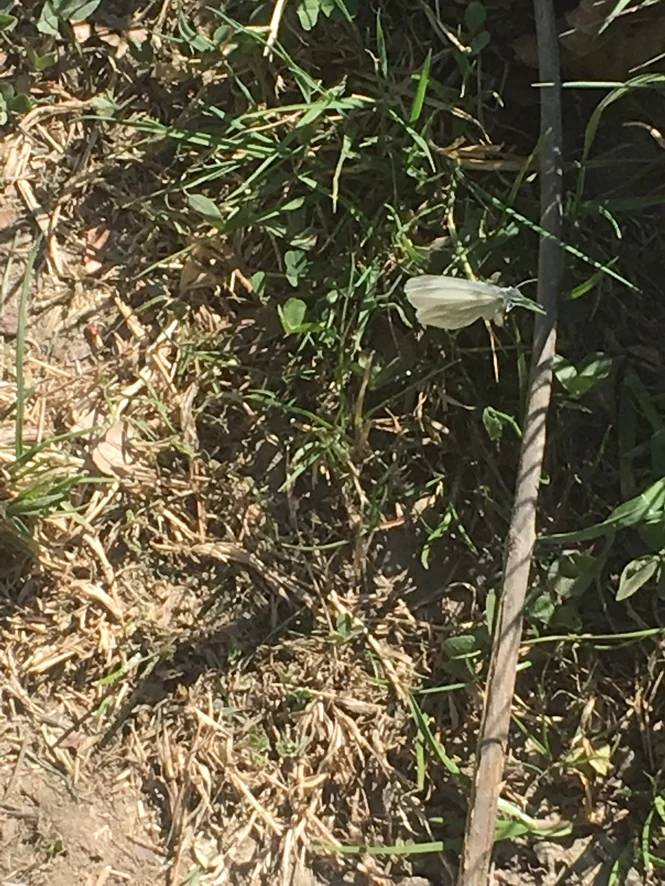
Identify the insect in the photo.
Leptidea sinapis/juvernica
